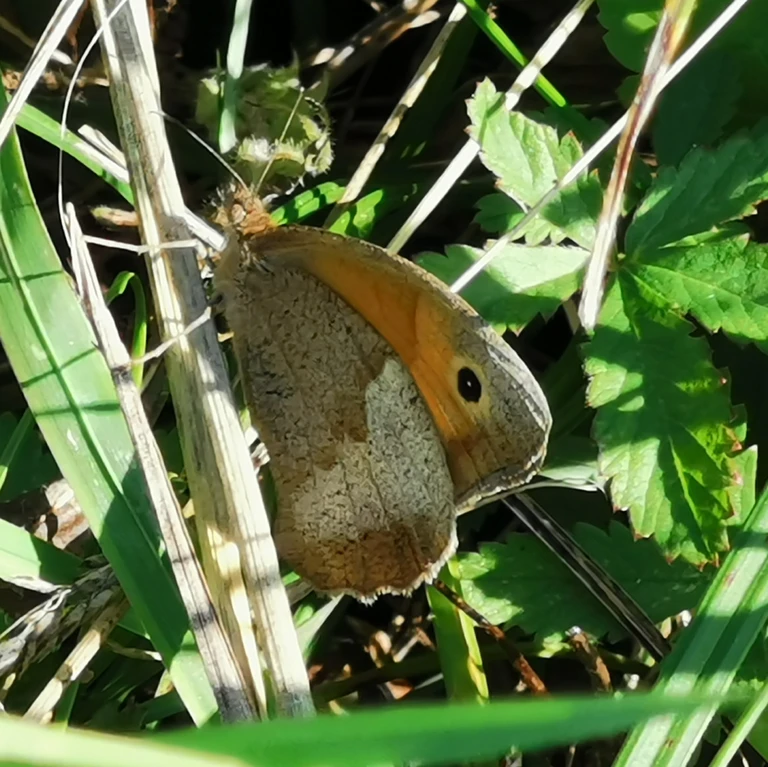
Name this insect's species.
Maniola jurtina
